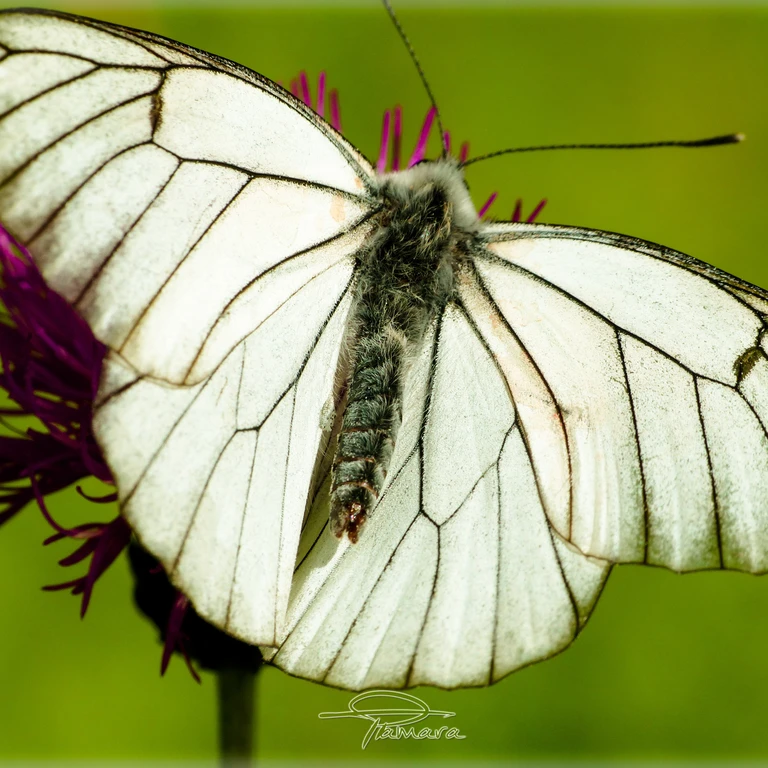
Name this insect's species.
Aporia crataegi
